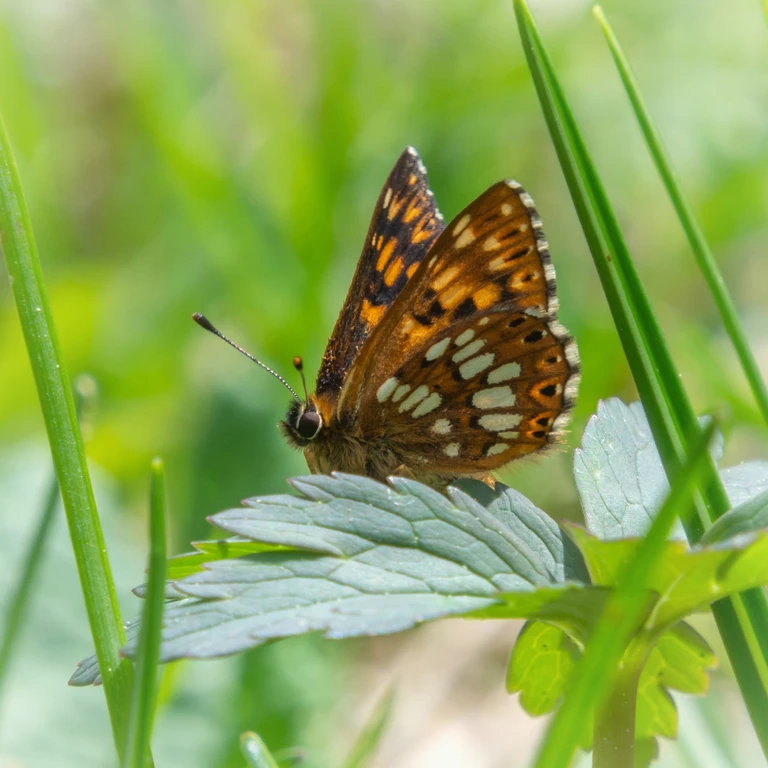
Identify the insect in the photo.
Hamearis lucina
